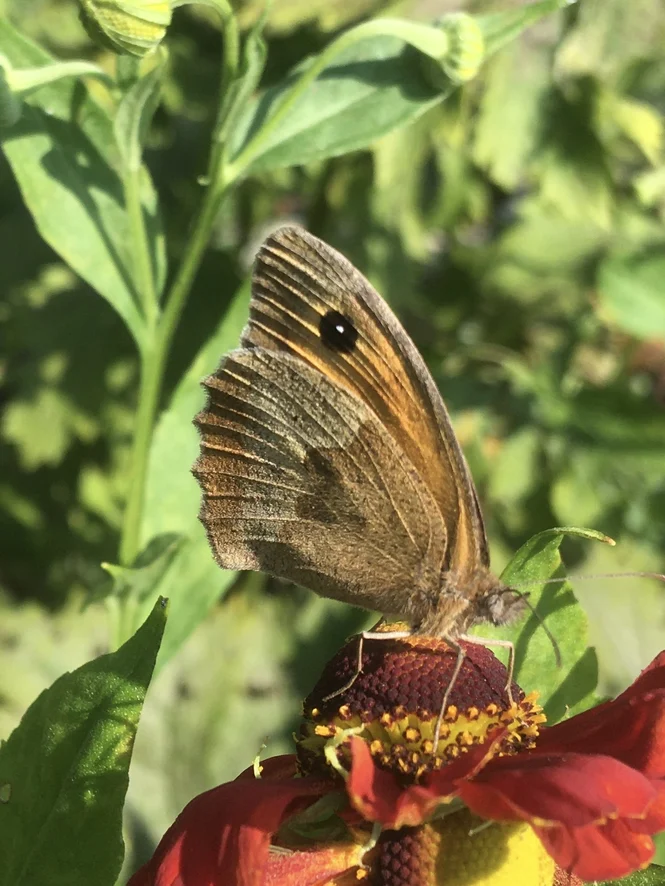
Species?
Maniola jurtina
